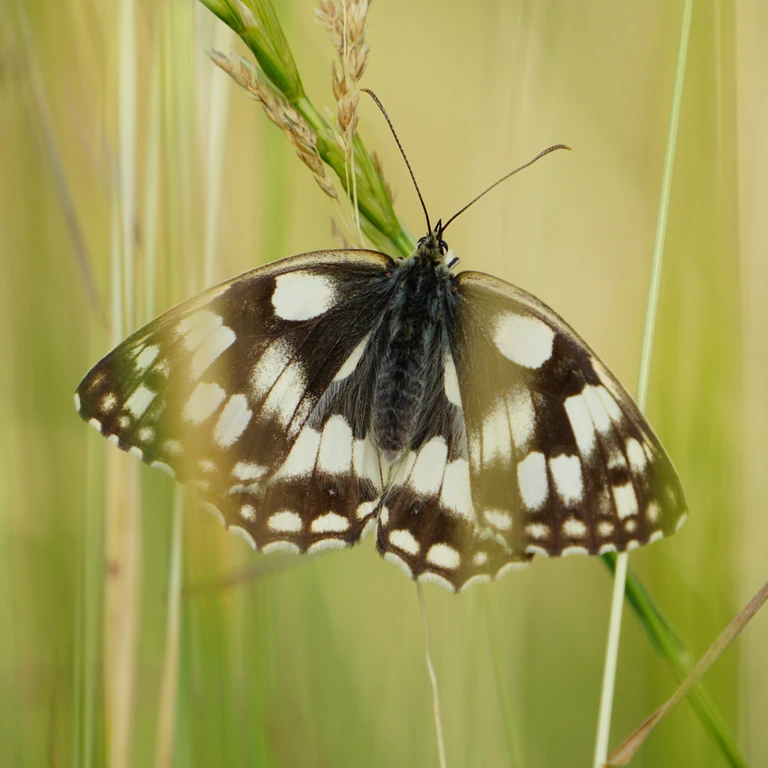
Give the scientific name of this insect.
Melanargia galathea
